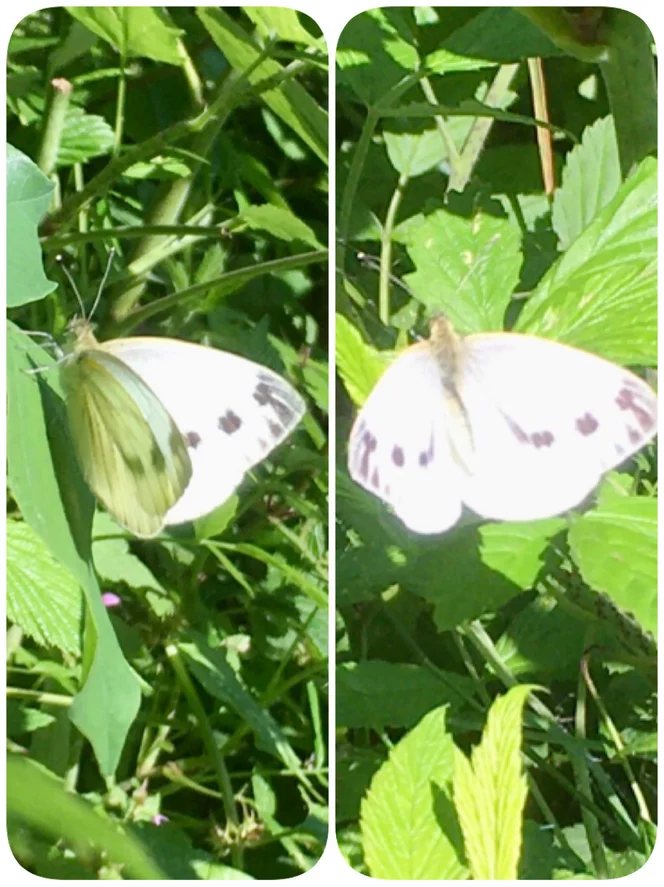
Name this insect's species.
Pieris napi
